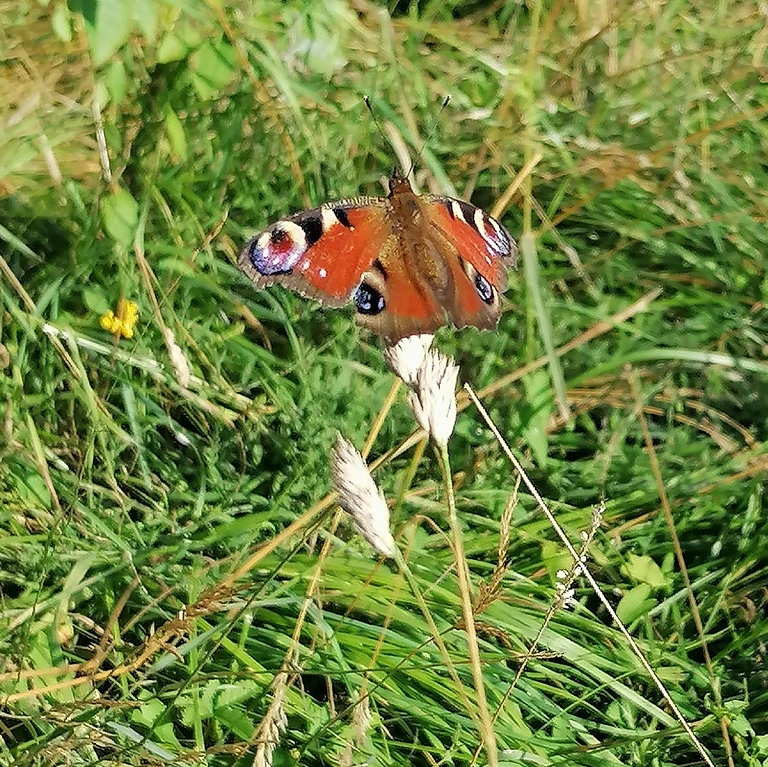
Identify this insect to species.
Aglais io
